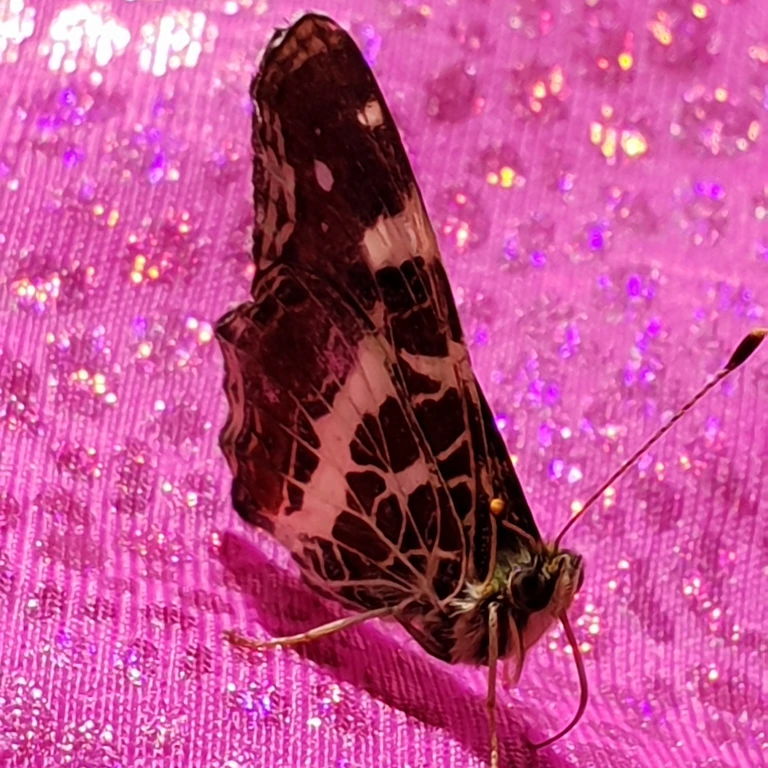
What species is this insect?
Araschnia levana
